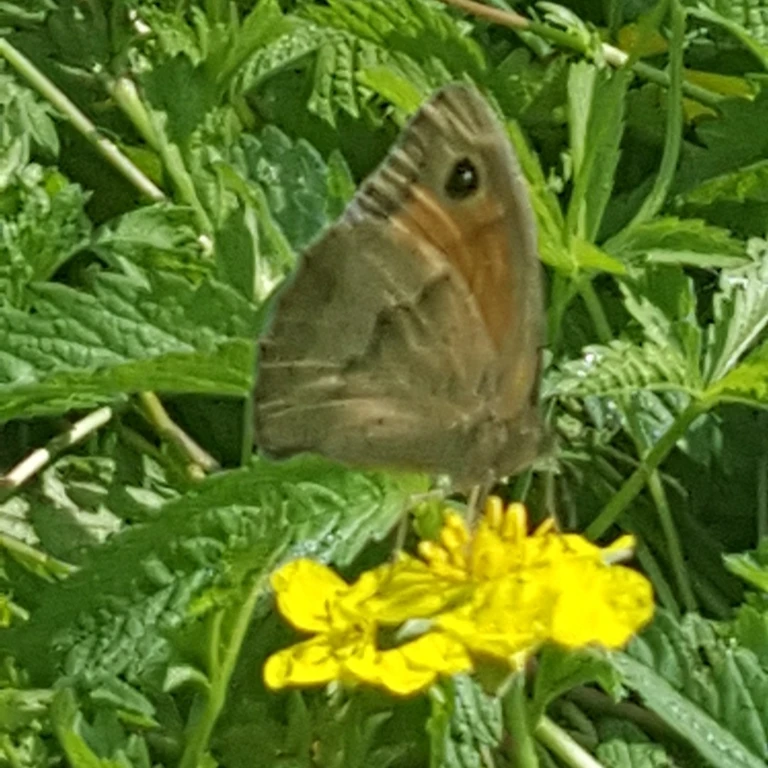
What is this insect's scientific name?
Maniola jurtina
